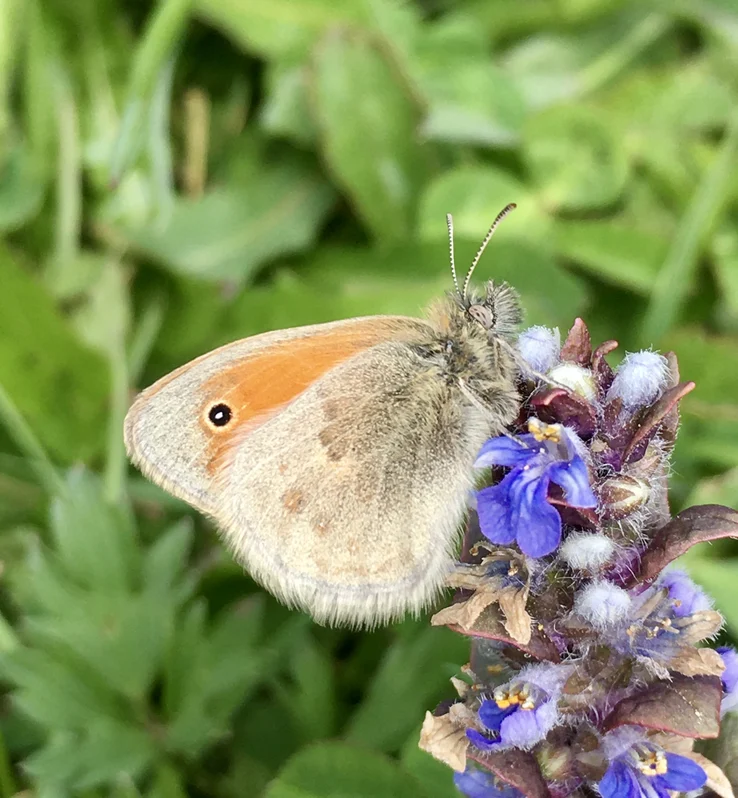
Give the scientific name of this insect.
Coenonympha pamphilus
